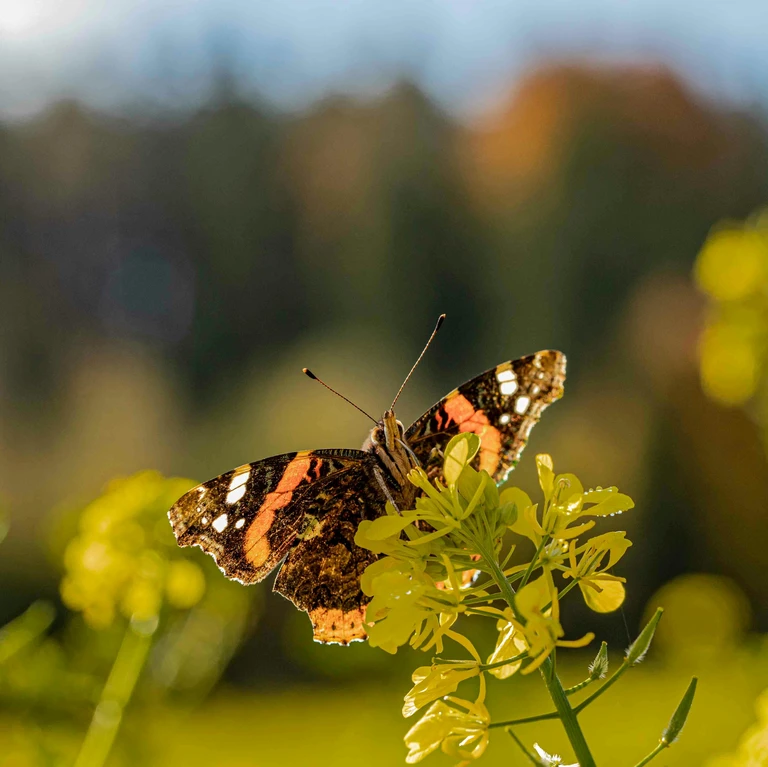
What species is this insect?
Vanessa atalanta
